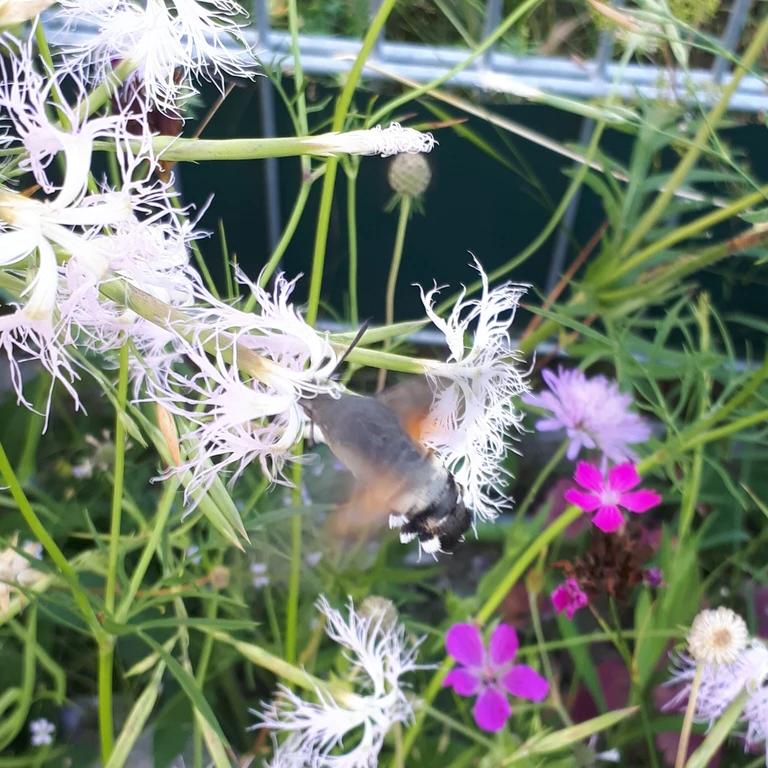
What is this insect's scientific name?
Macroglossum stellatarum
